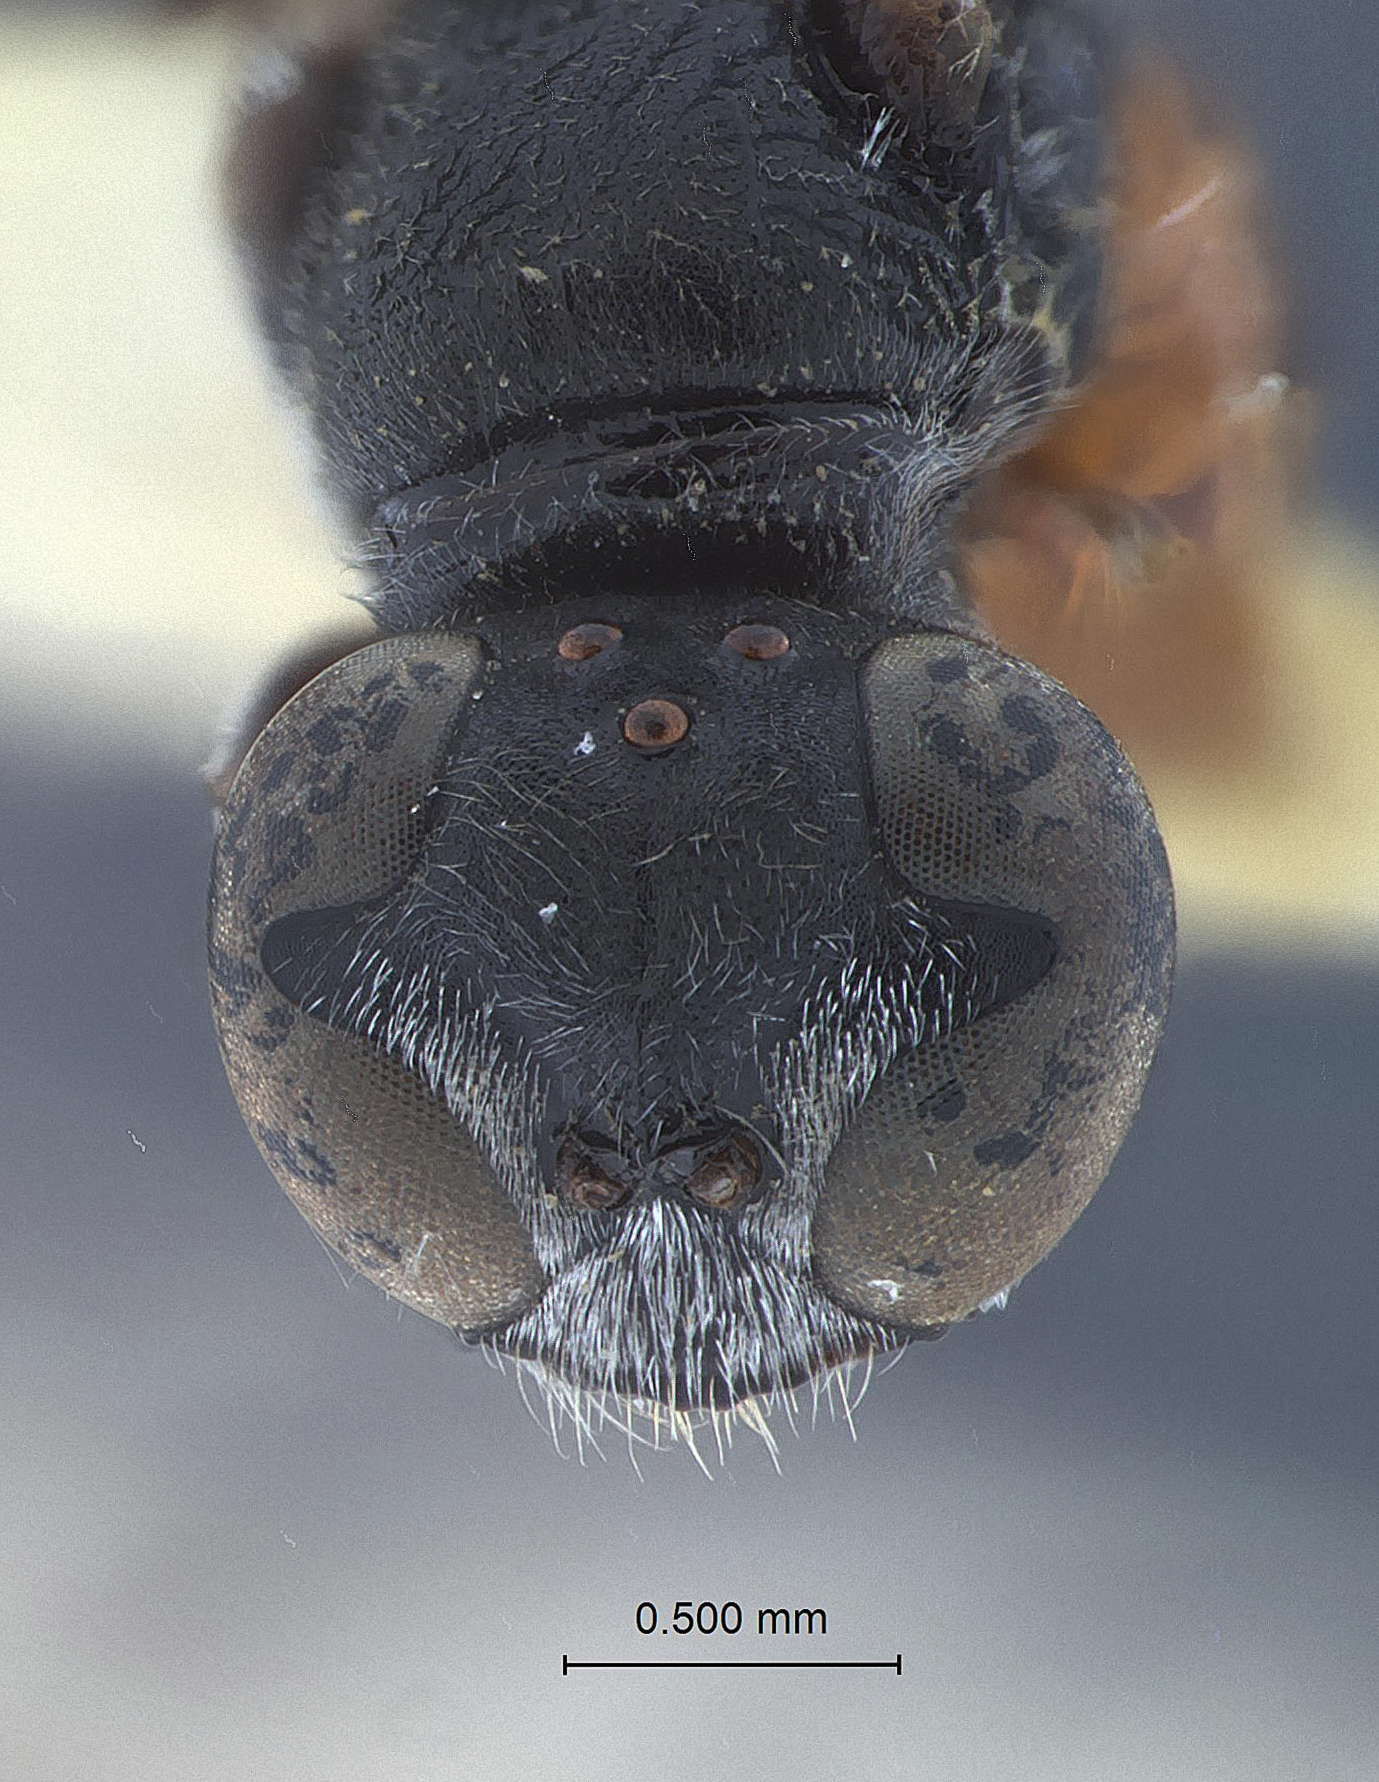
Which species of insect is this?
Trypoxylon sculleni
